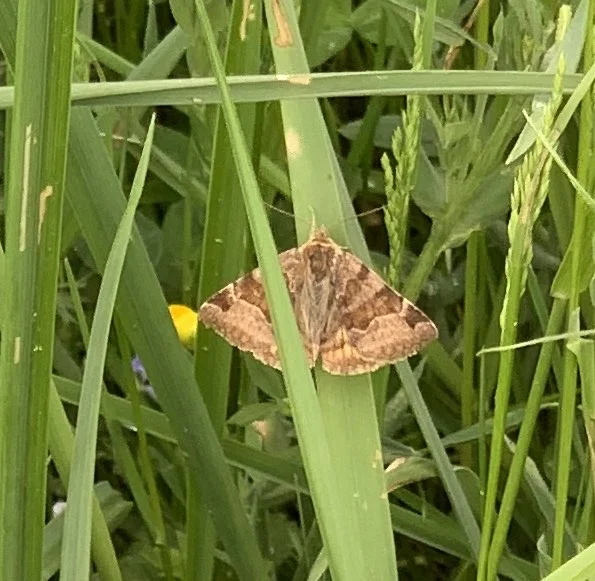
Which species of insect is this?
Euclidia glyphica
